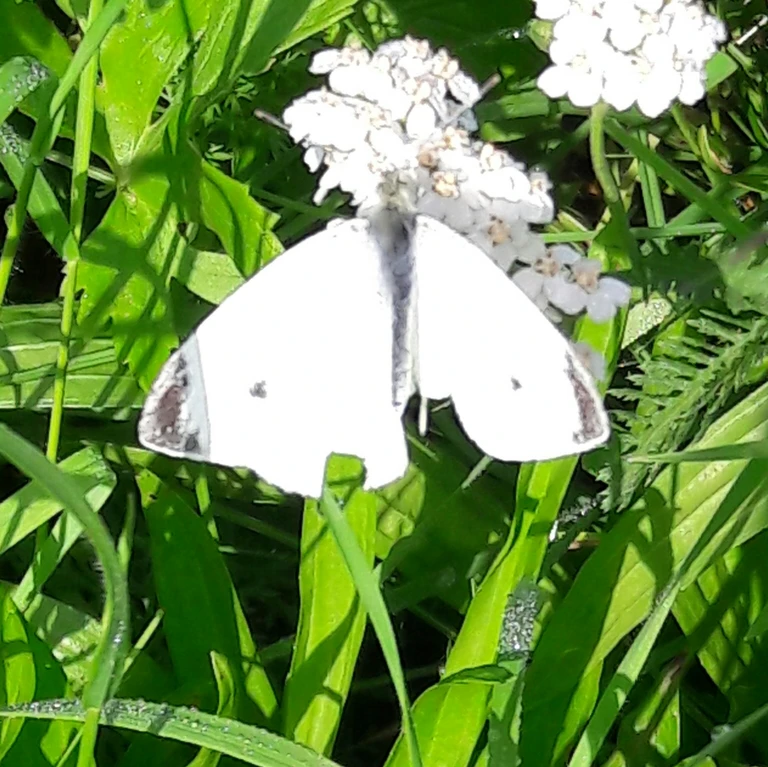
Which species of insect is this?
Pieris rapae
